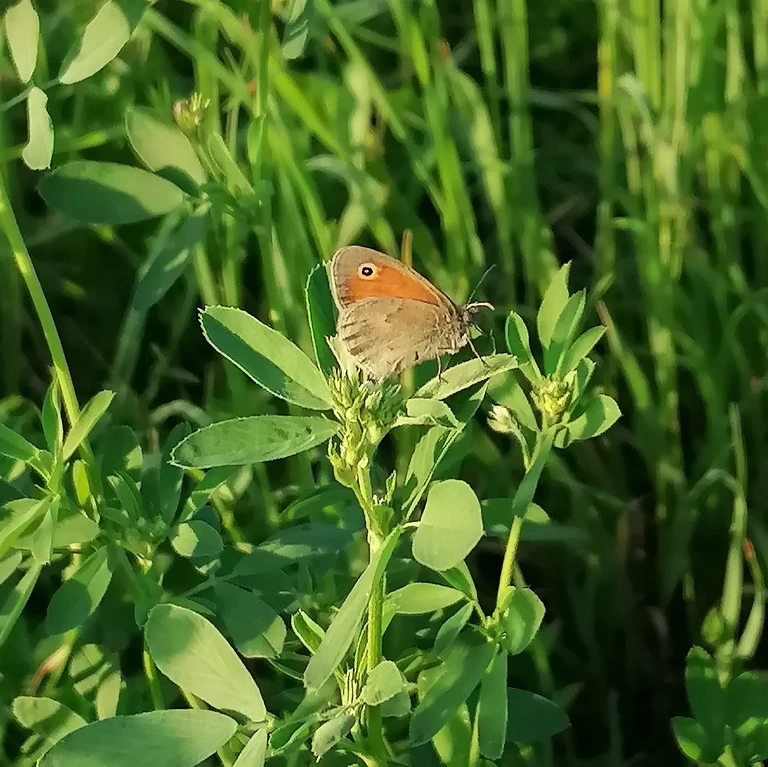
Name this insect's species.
Coenonympha pamphilus
